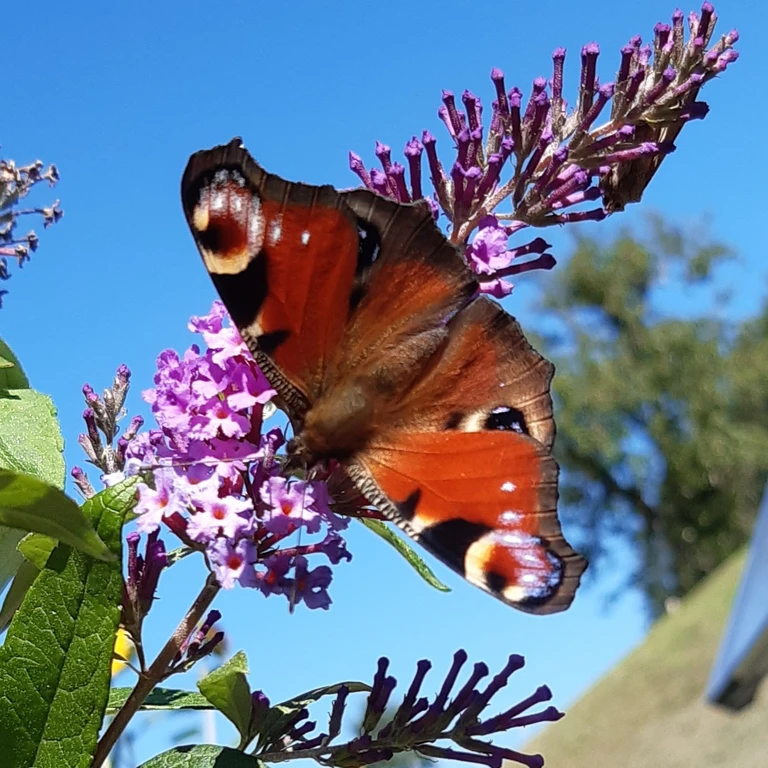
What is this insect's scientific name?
Aglais io
